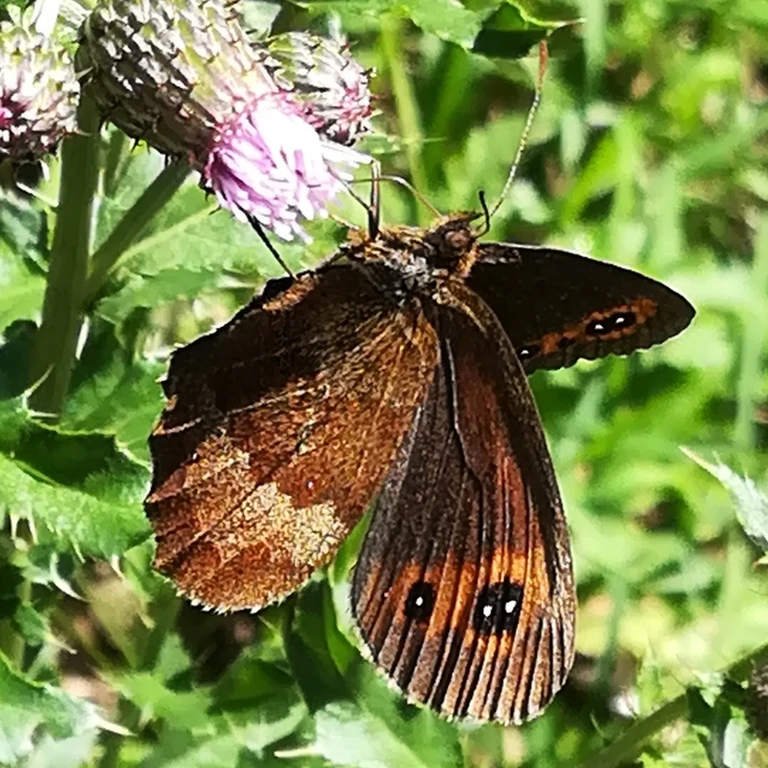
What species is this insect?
Erebia aethiops
